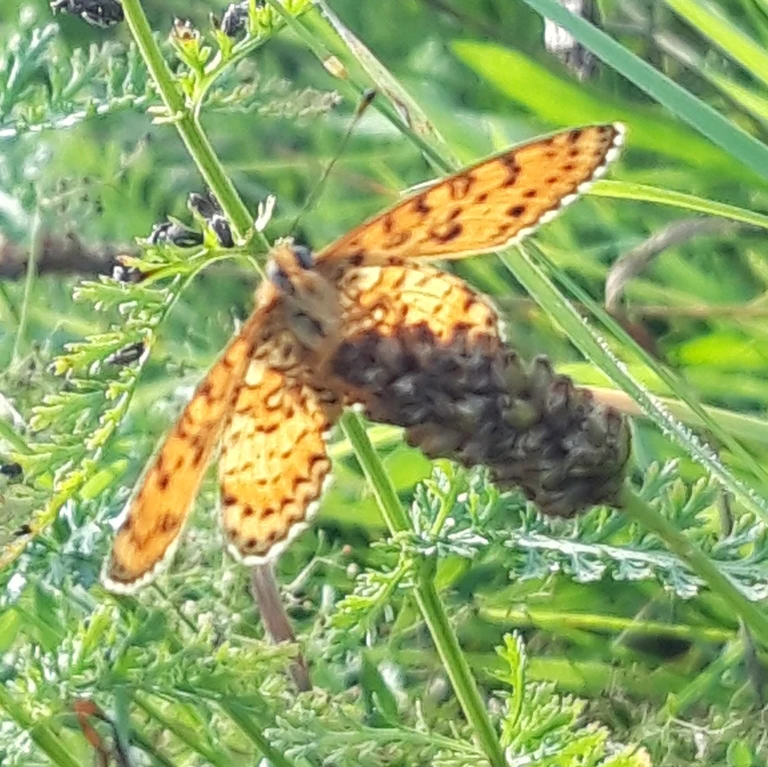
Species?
Melitaea didyma
